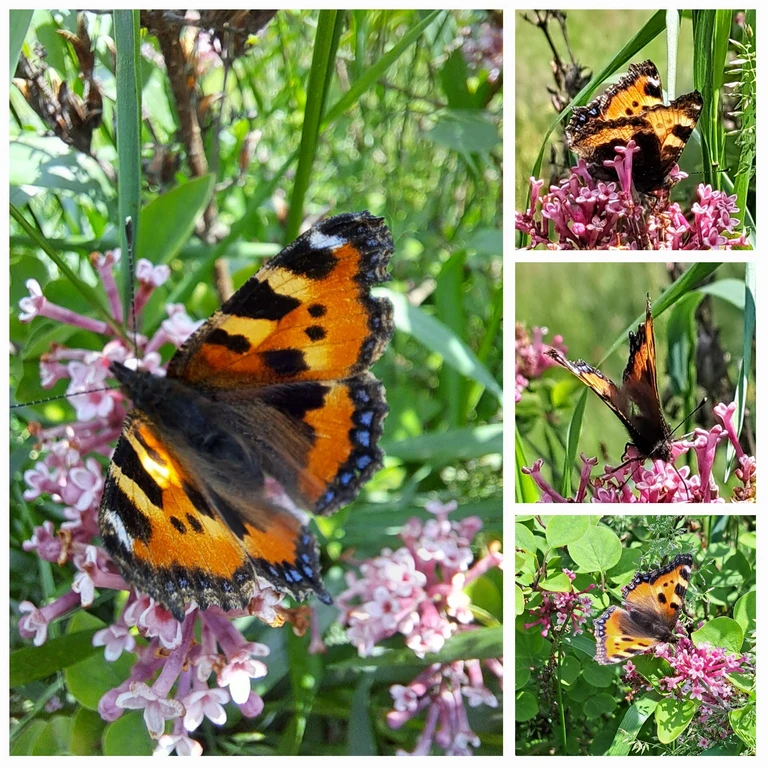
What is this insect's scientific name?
Aglais urticae
